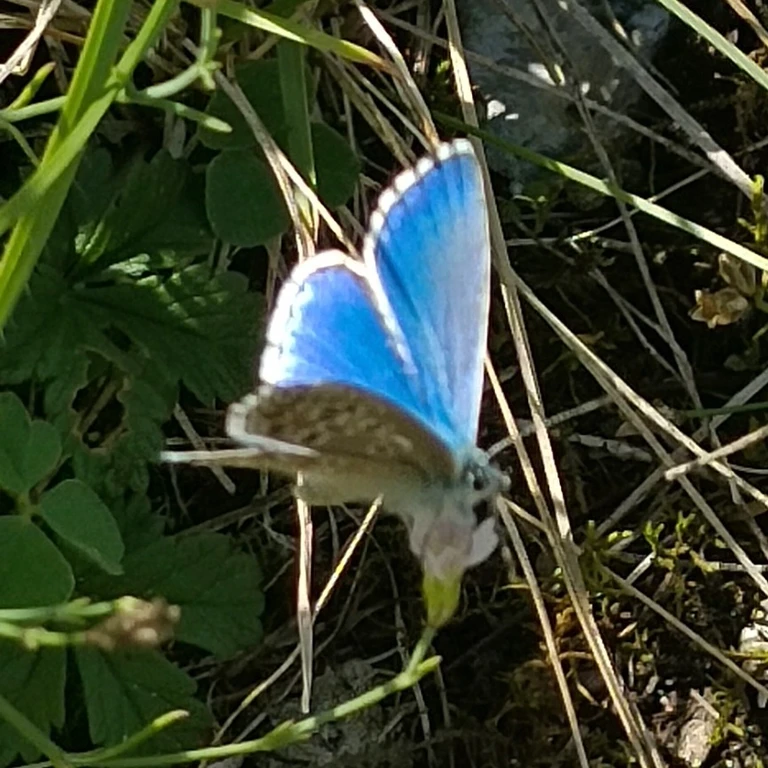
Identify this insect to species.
Lysandra bellargus
